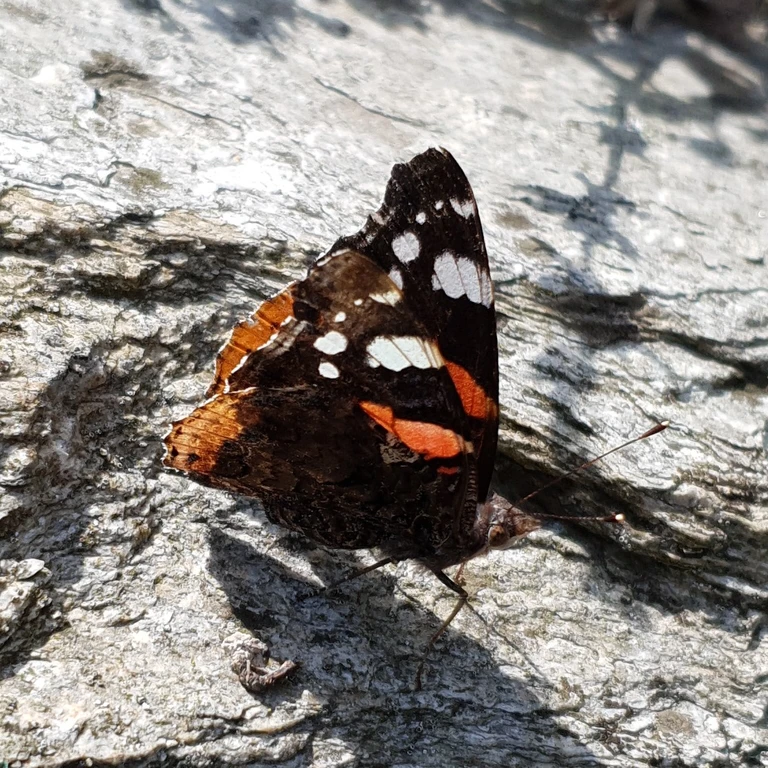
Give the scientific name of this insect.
Vanessa atalanta
